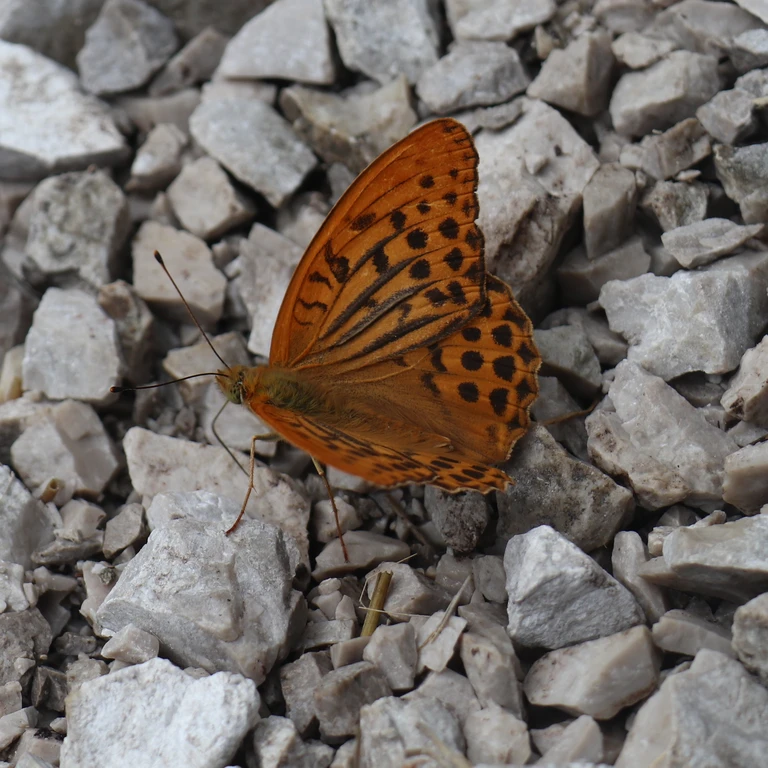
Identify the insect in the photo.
Argynnis paphia
